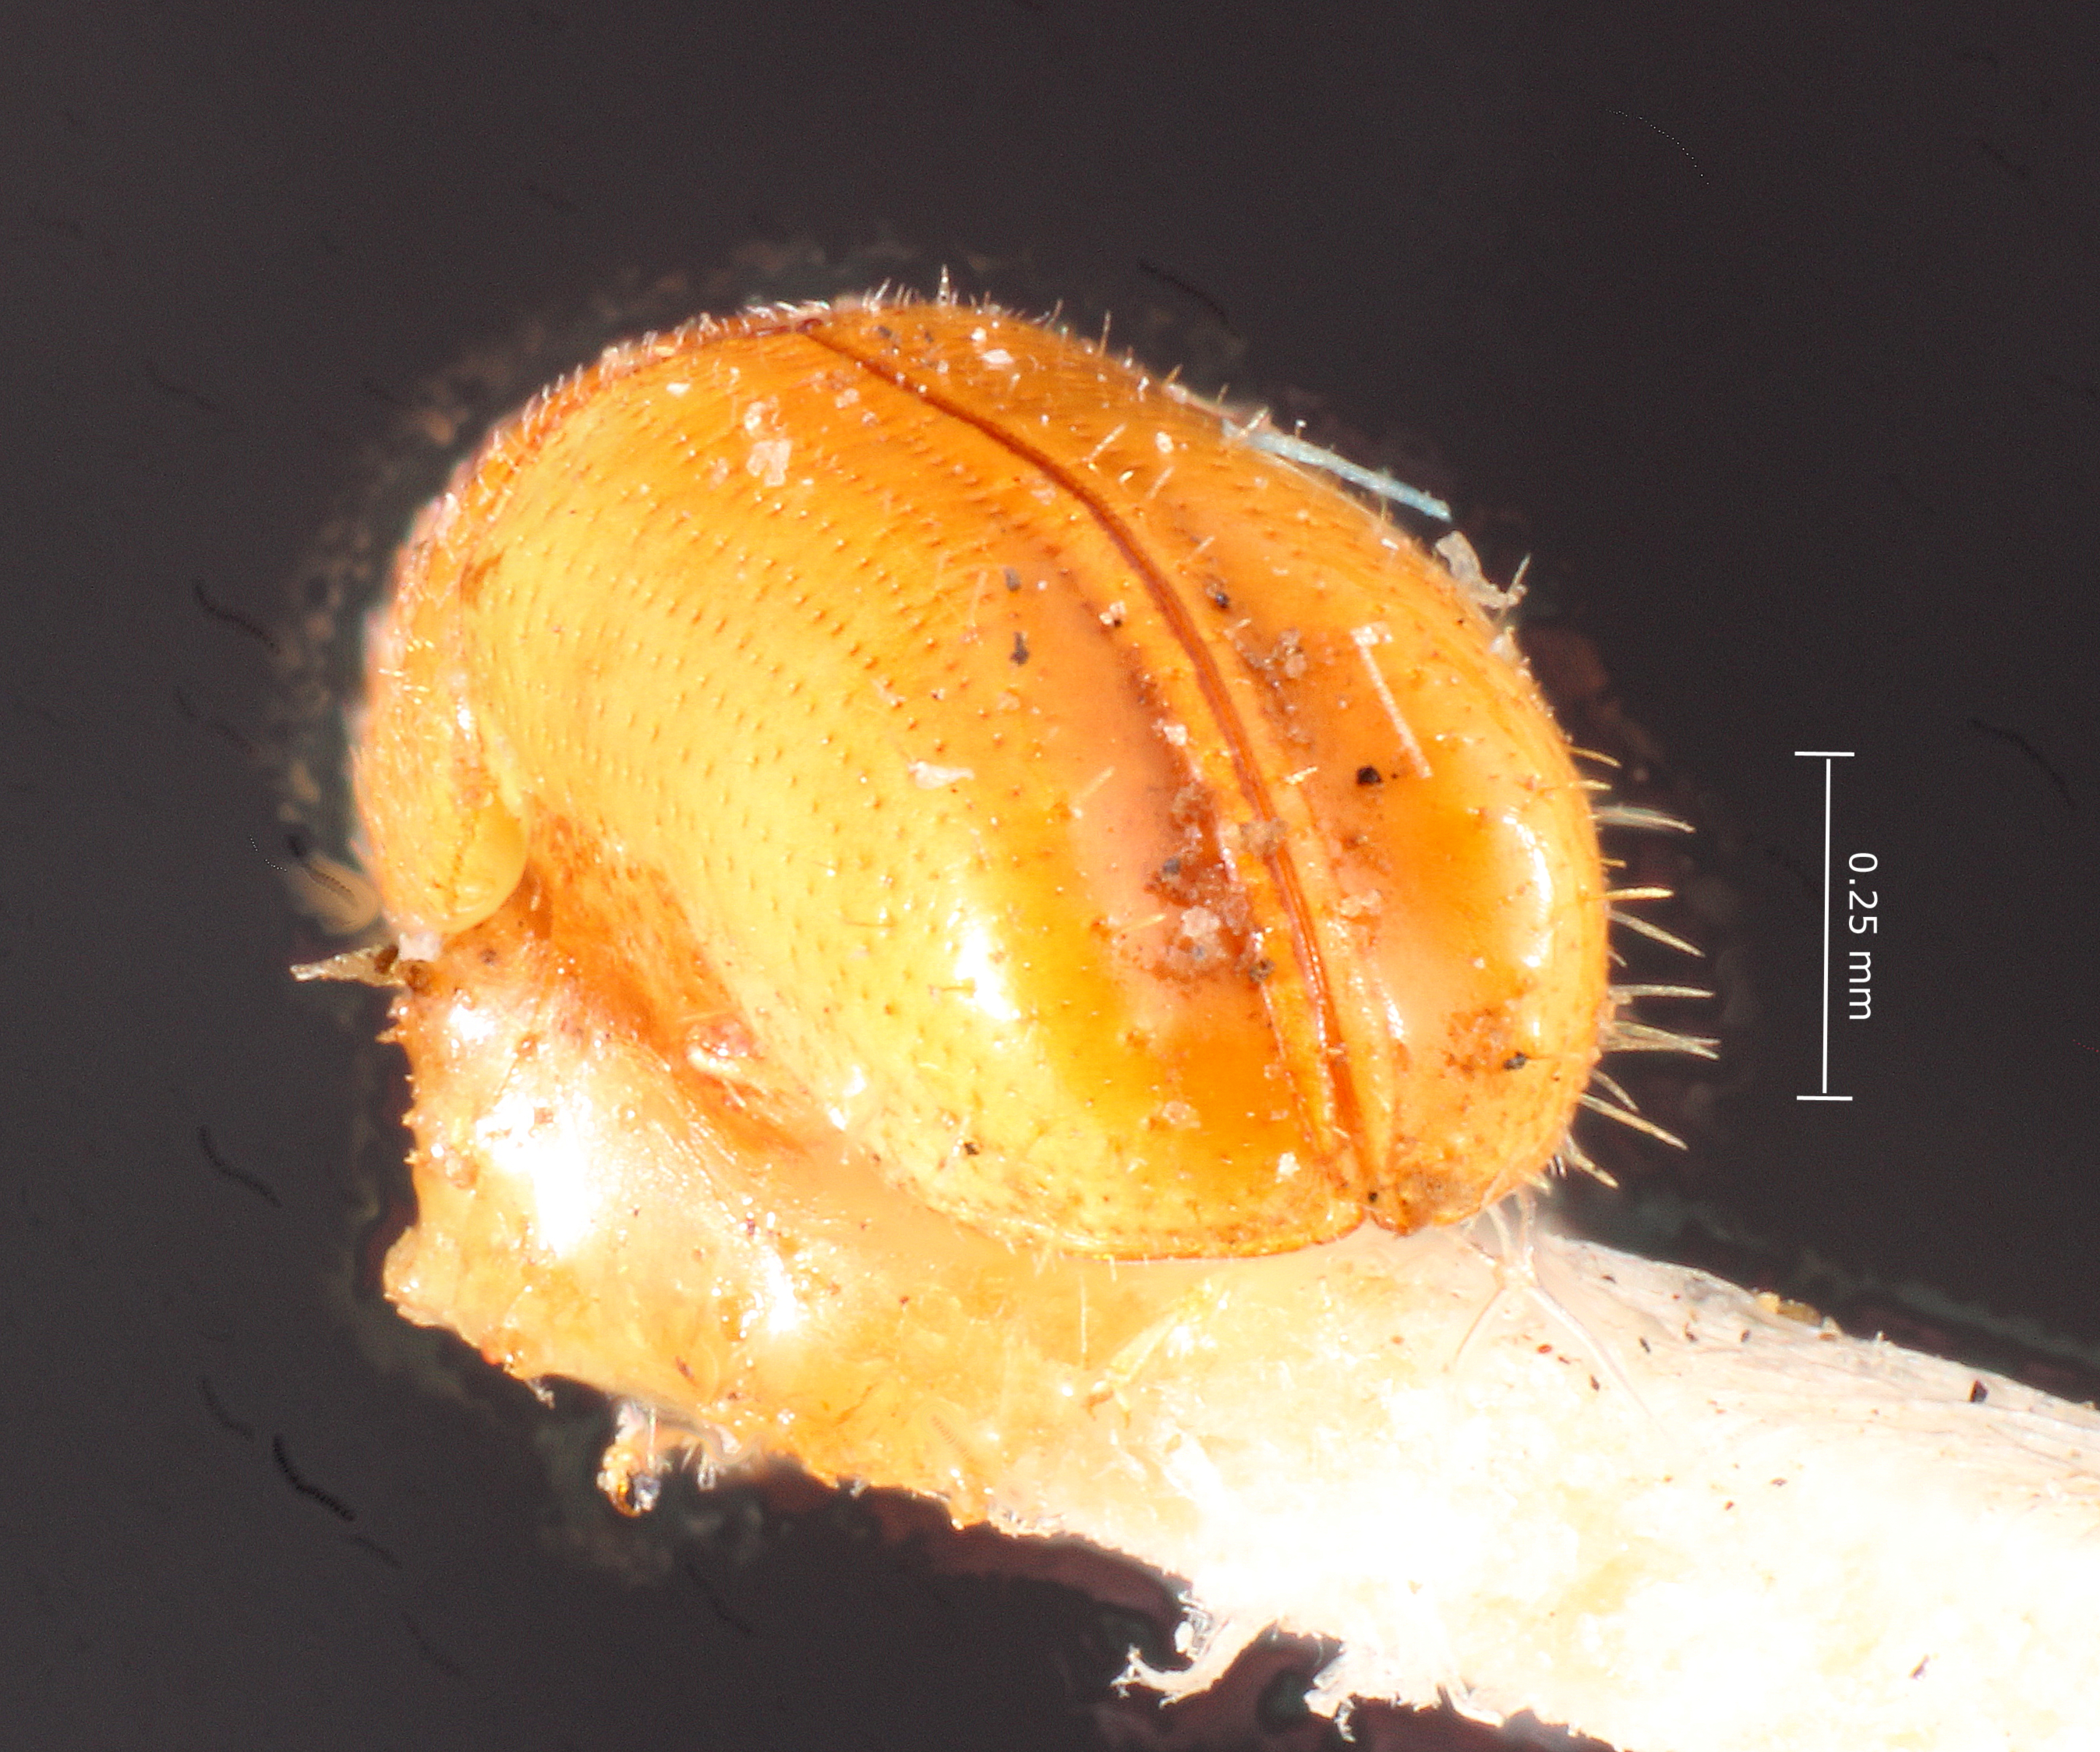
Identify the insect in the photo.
Pityophthorus cascoensis
